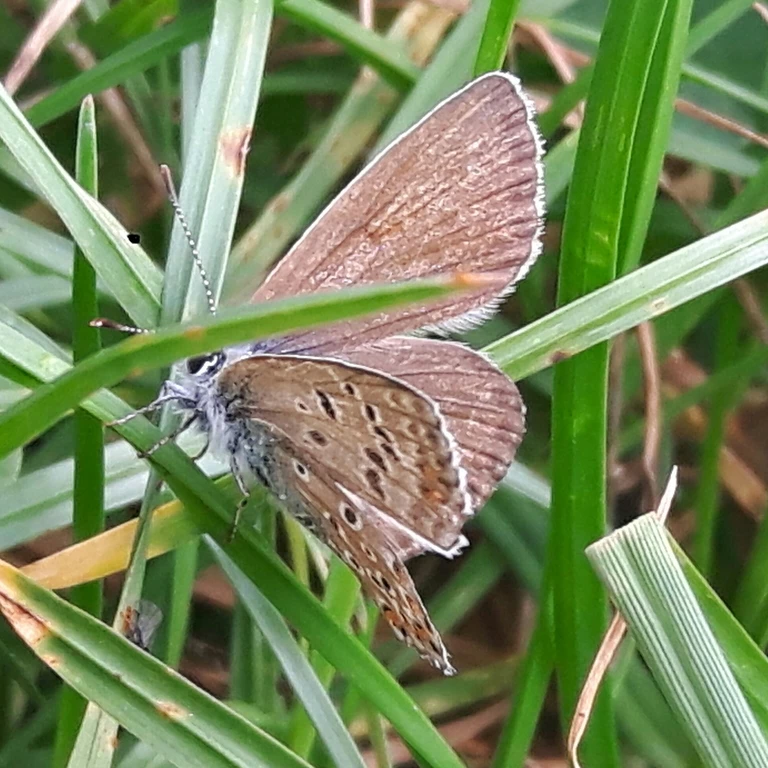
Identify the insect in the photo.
Polyommatus icarus
